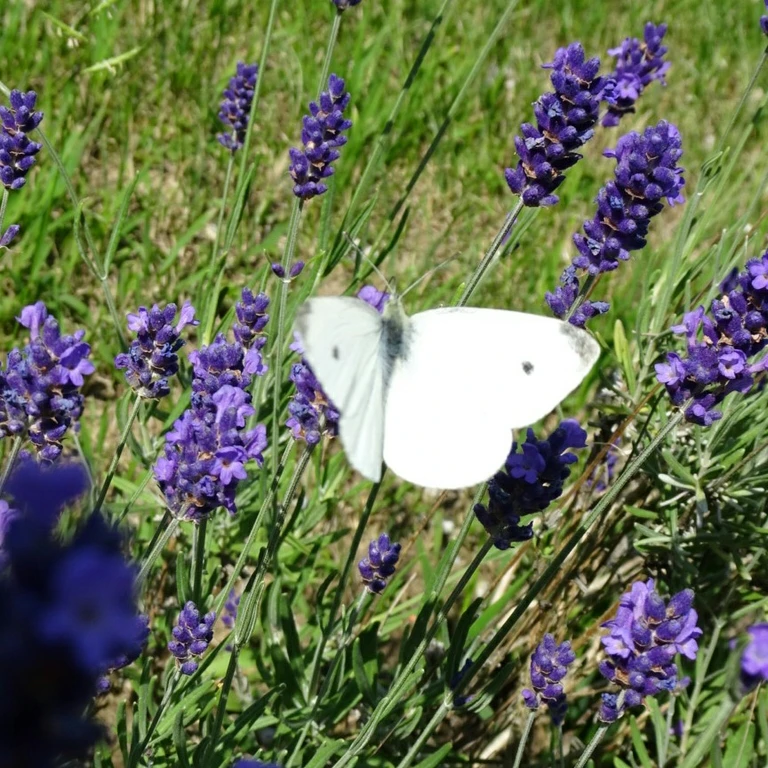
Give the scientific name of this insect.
Pieris rapae
